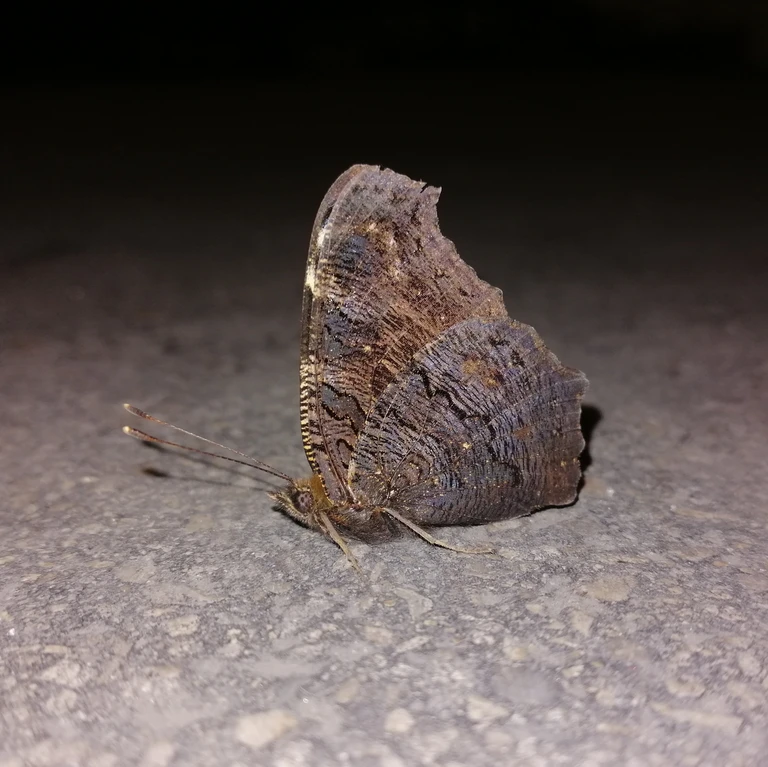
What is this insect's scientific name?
Aglais io
